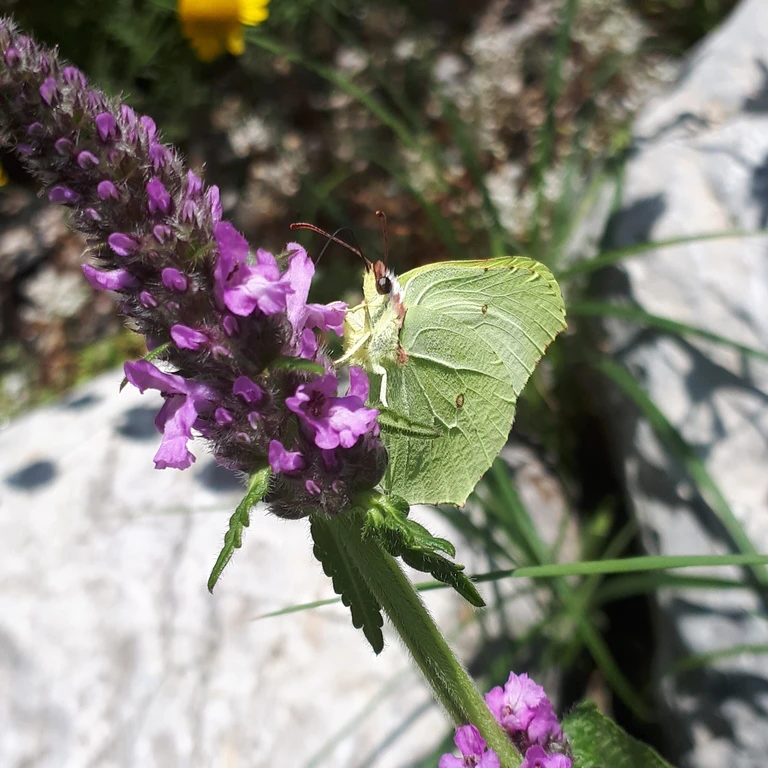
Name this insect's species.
Gonepteryx rhamni
